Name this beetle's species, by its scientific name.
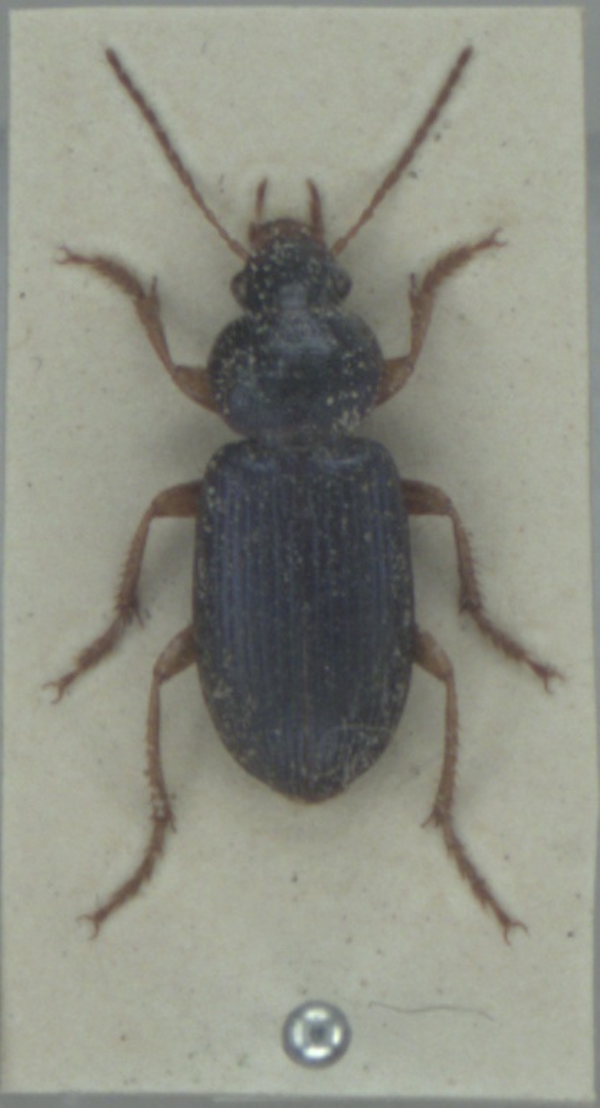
Ophonus ardosiacus
